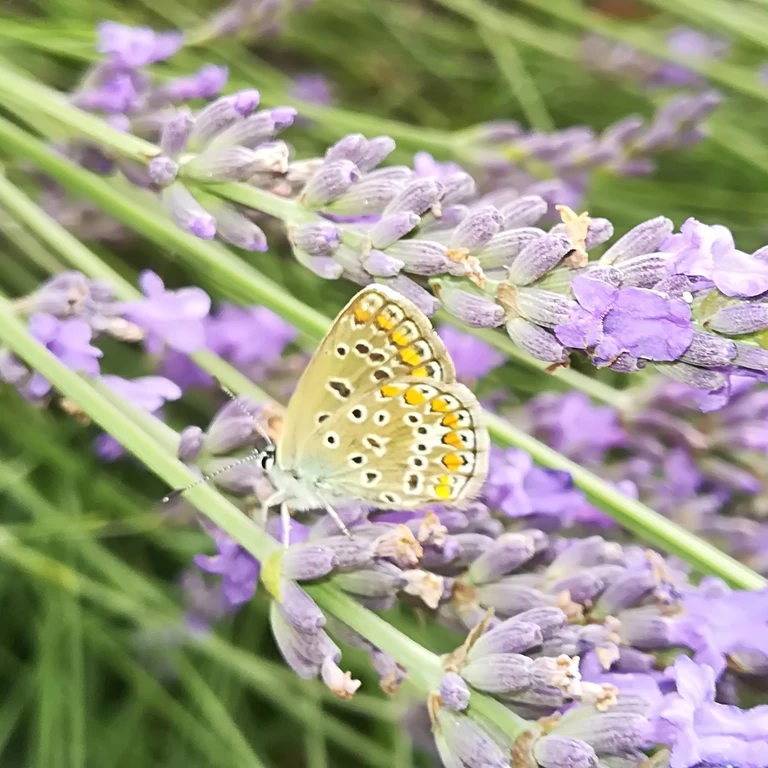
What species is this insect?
Polyommatus icarus
